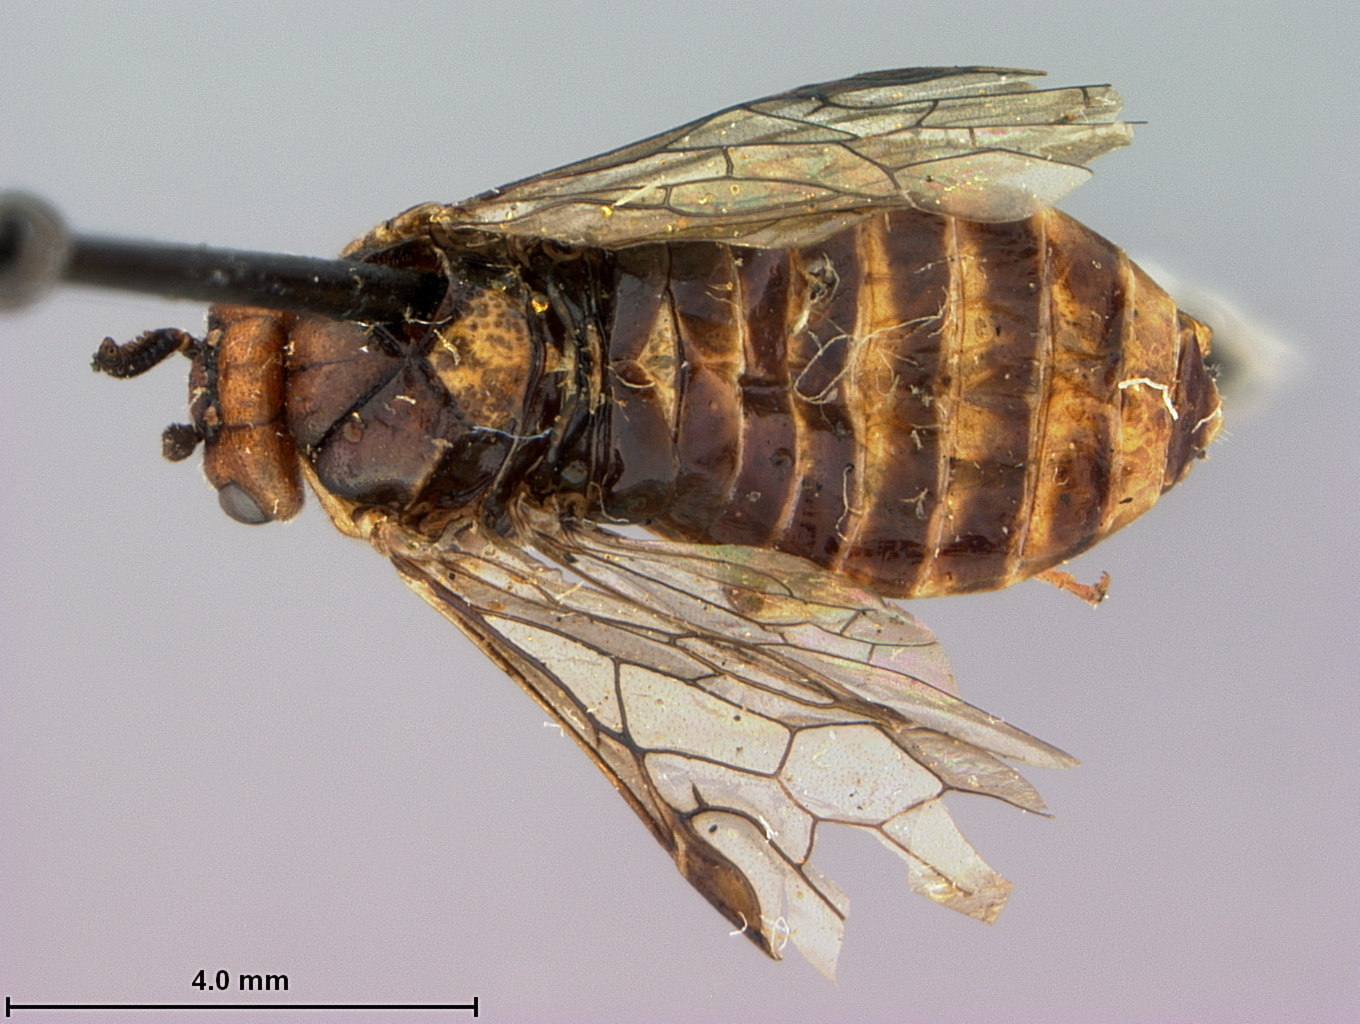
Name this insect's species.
Neodiprion virginiana
